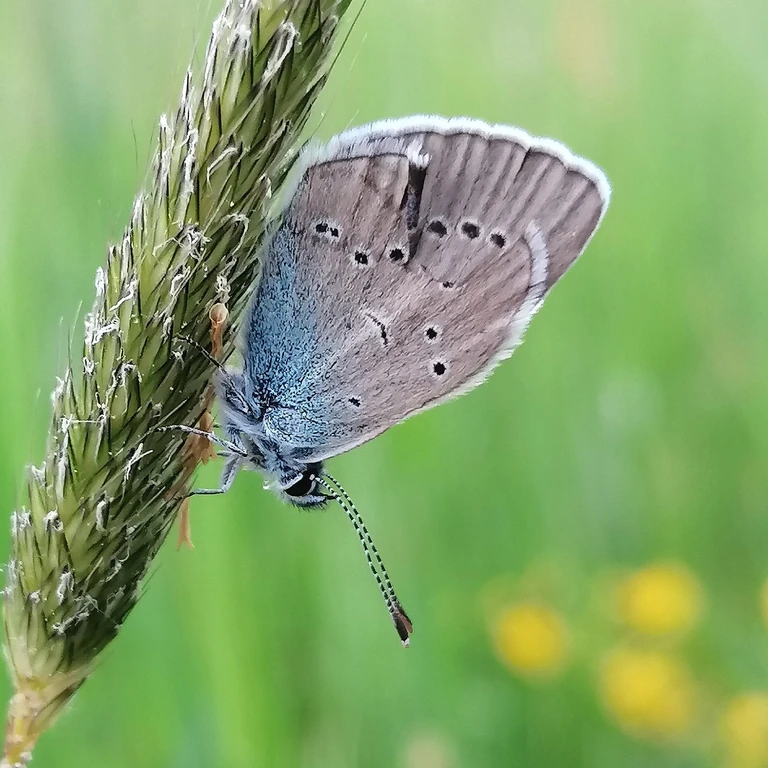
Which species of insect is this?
Cyaniris semiargus
